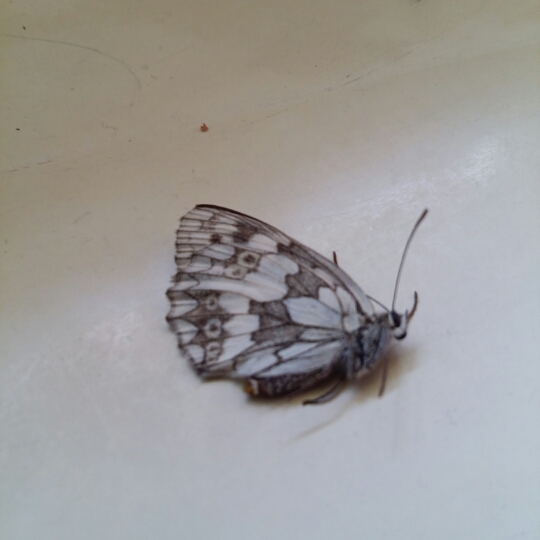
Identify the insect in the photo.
Melanargia galathea
